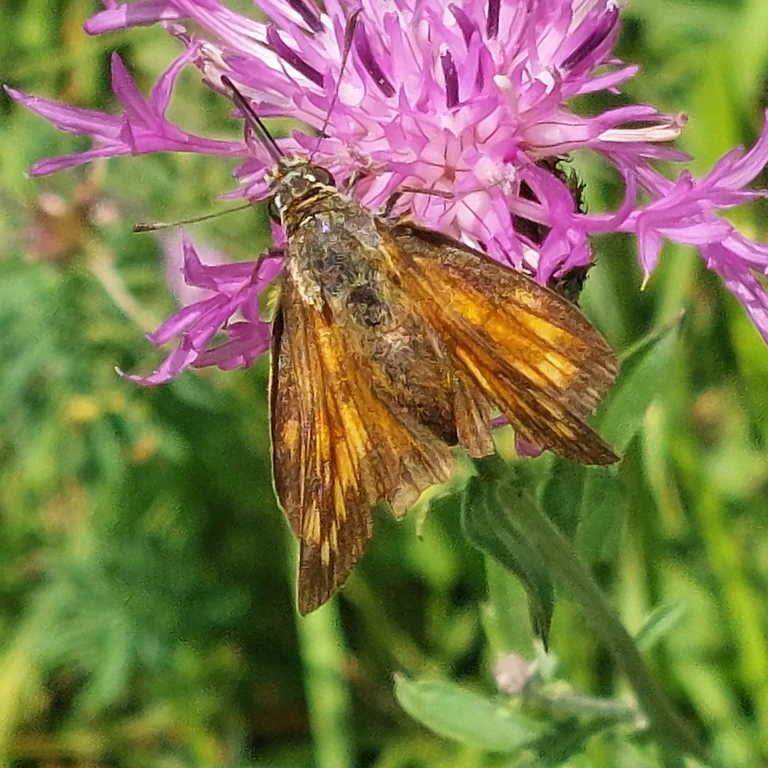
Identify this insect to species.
Ochlodes sylvanus (also Ochlodes venata)
